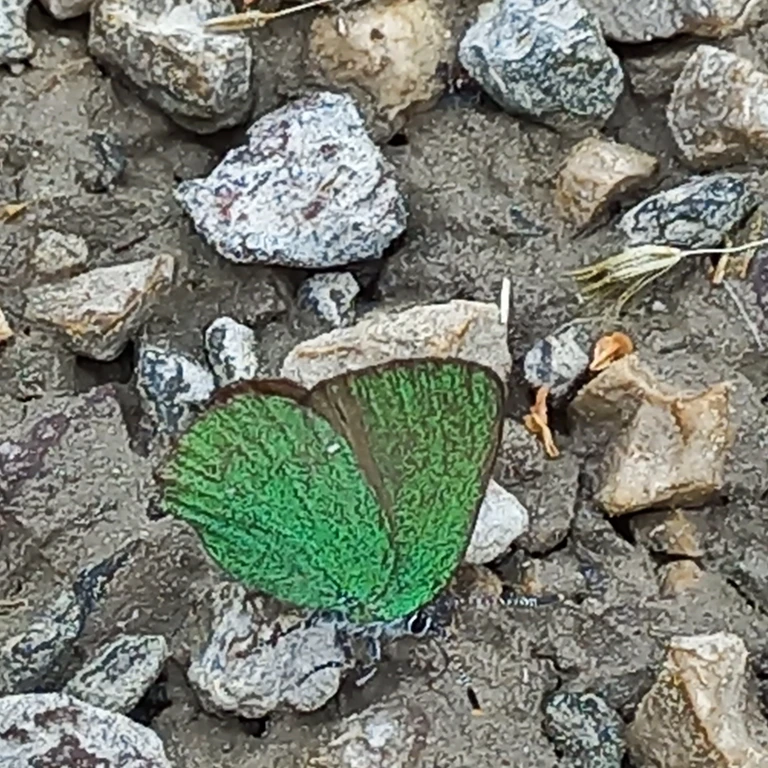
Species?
Callophrys rubi
